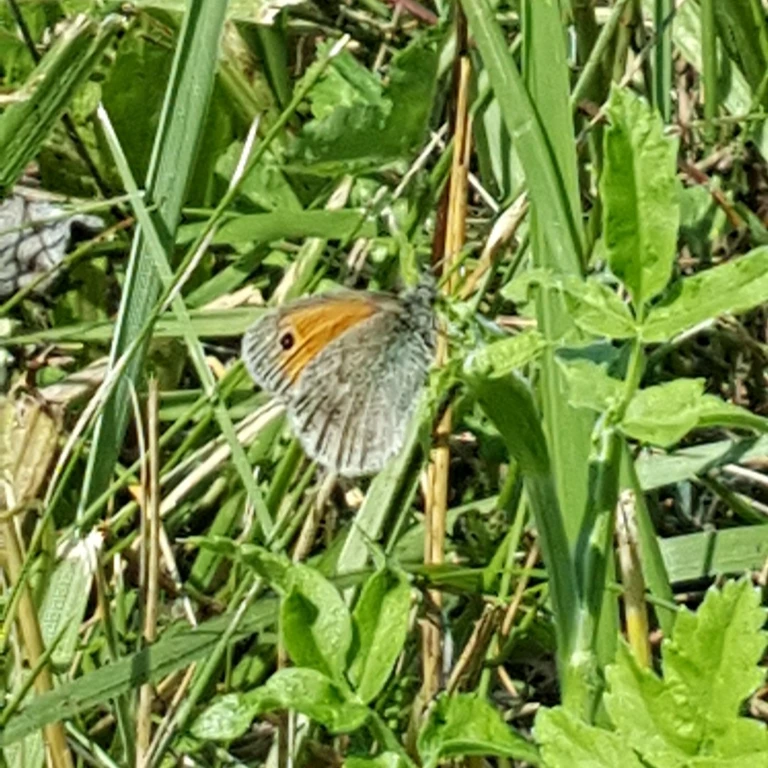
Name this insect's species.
Coenonympha pamphilus
